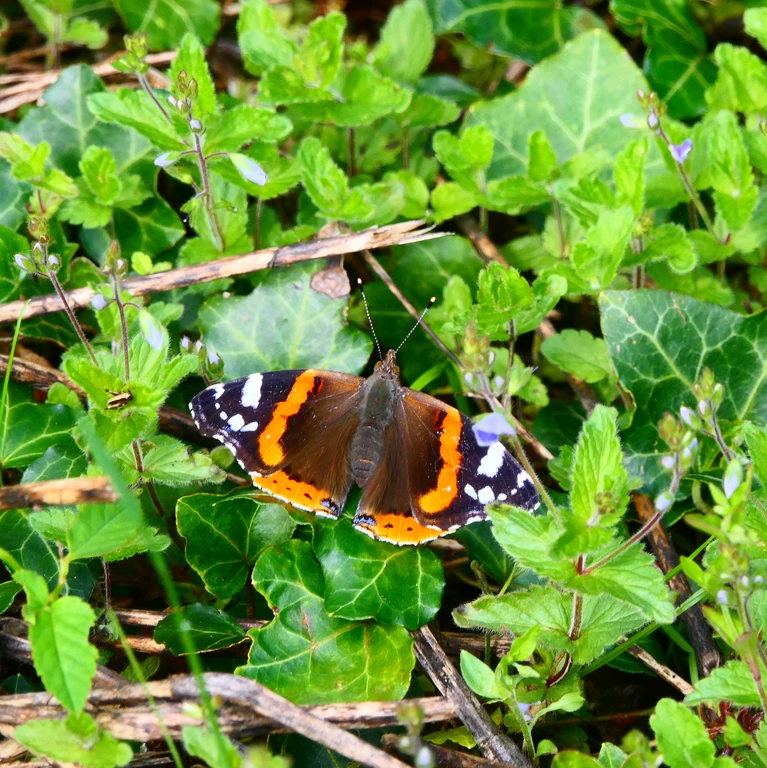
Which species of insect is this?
Vanessa atalanta
